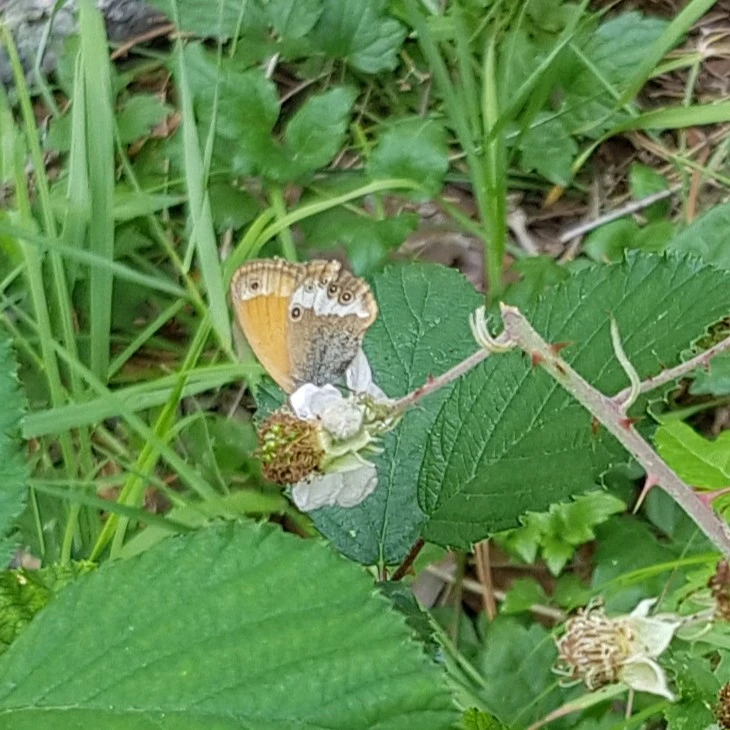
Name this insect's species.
Coenonympha arcania
